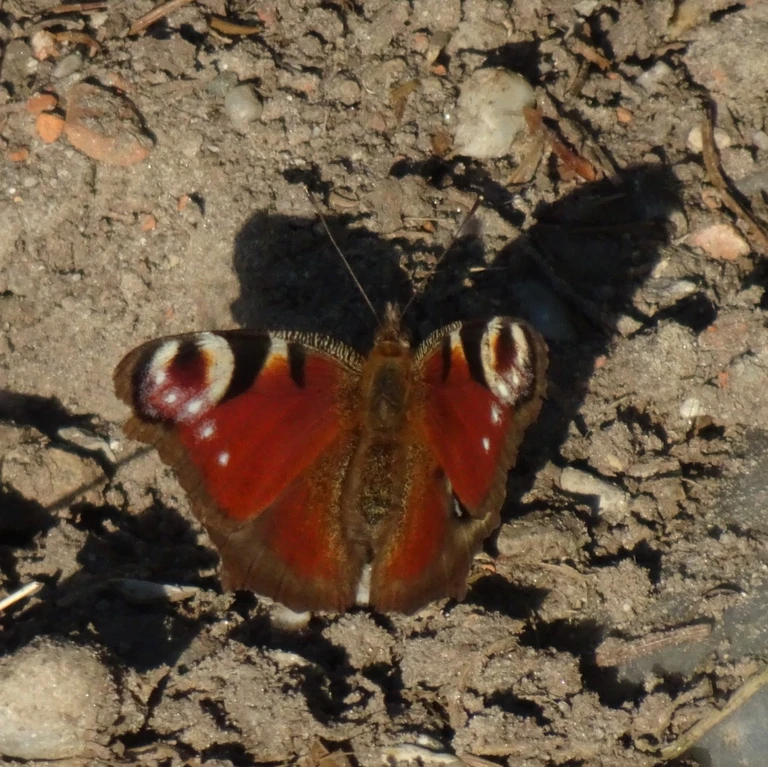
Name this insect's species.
Aglais io
